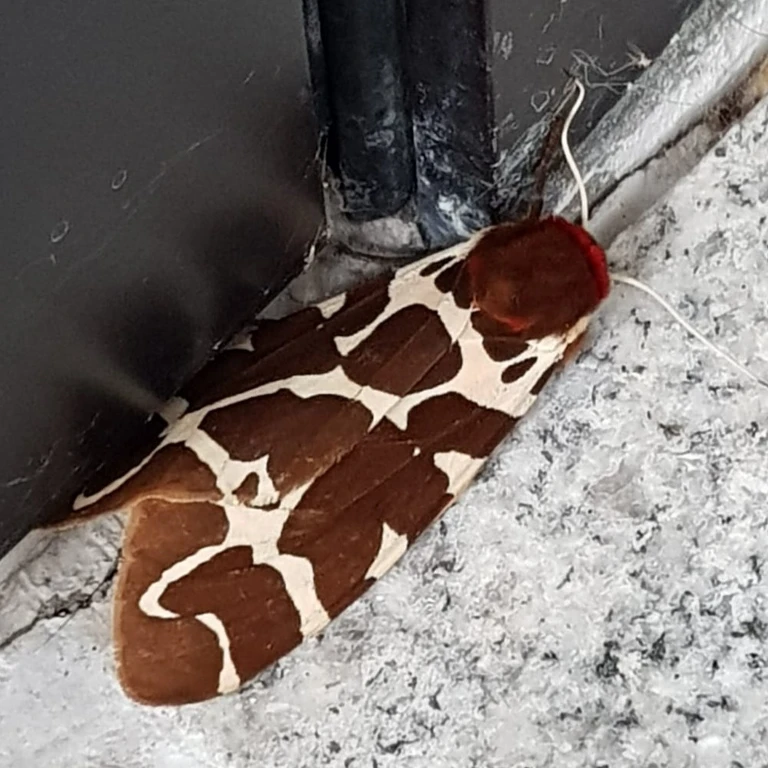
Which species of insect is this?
Arctia caja
